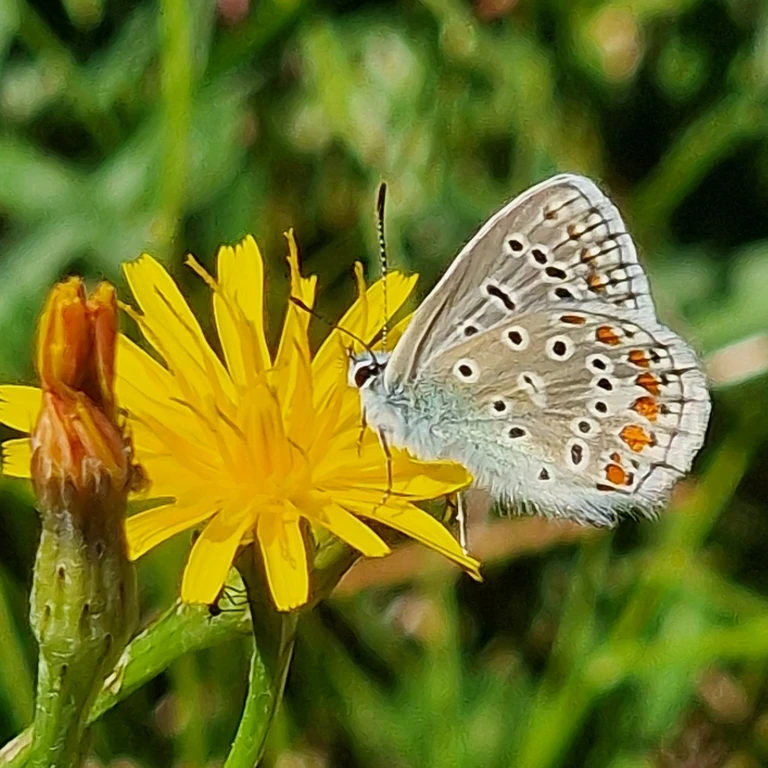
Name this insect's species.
Polyommatus icarus
